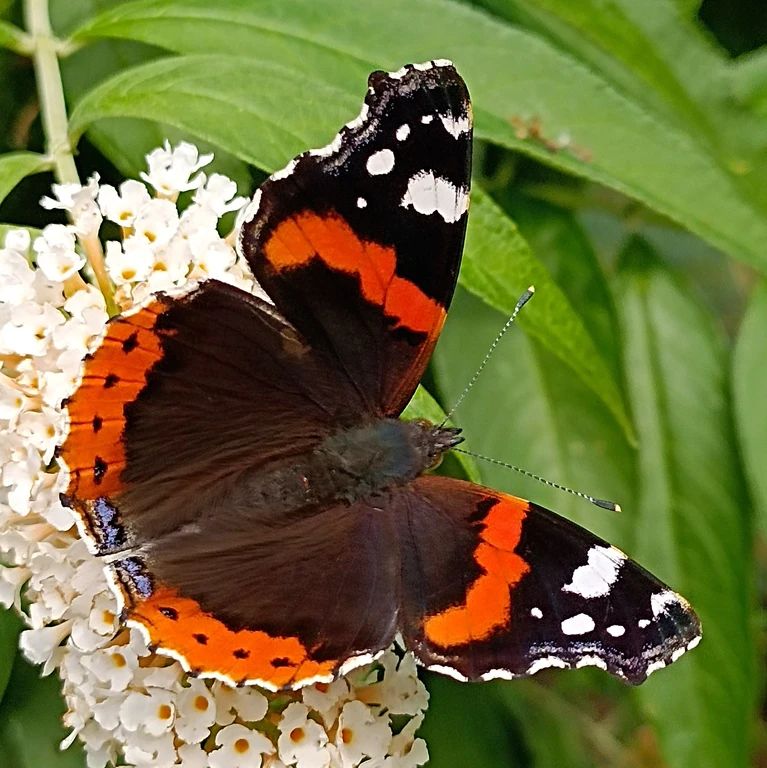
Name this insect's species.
Vanessa atalanta
